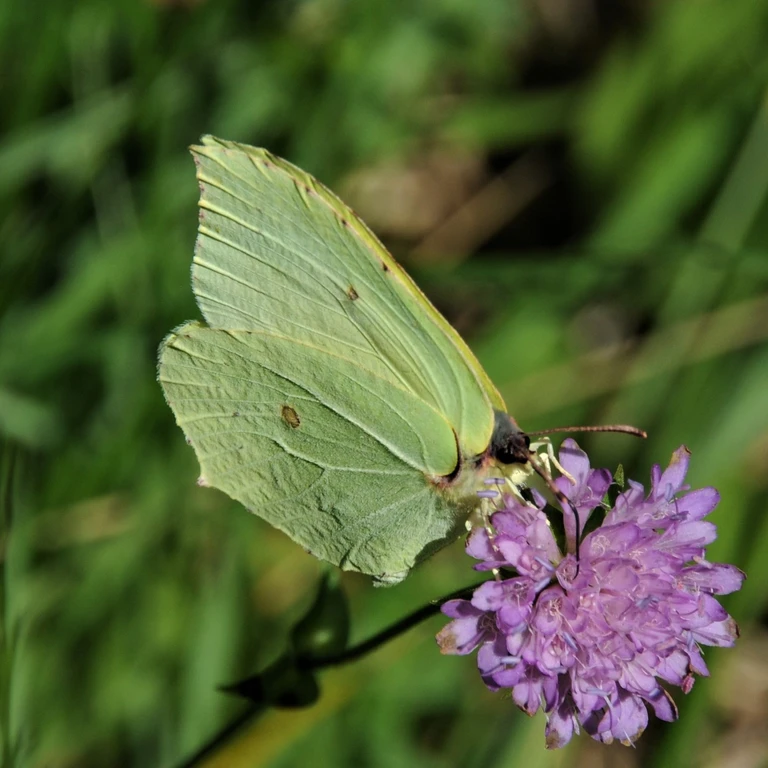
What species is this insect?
Gonepteryx rhamni
